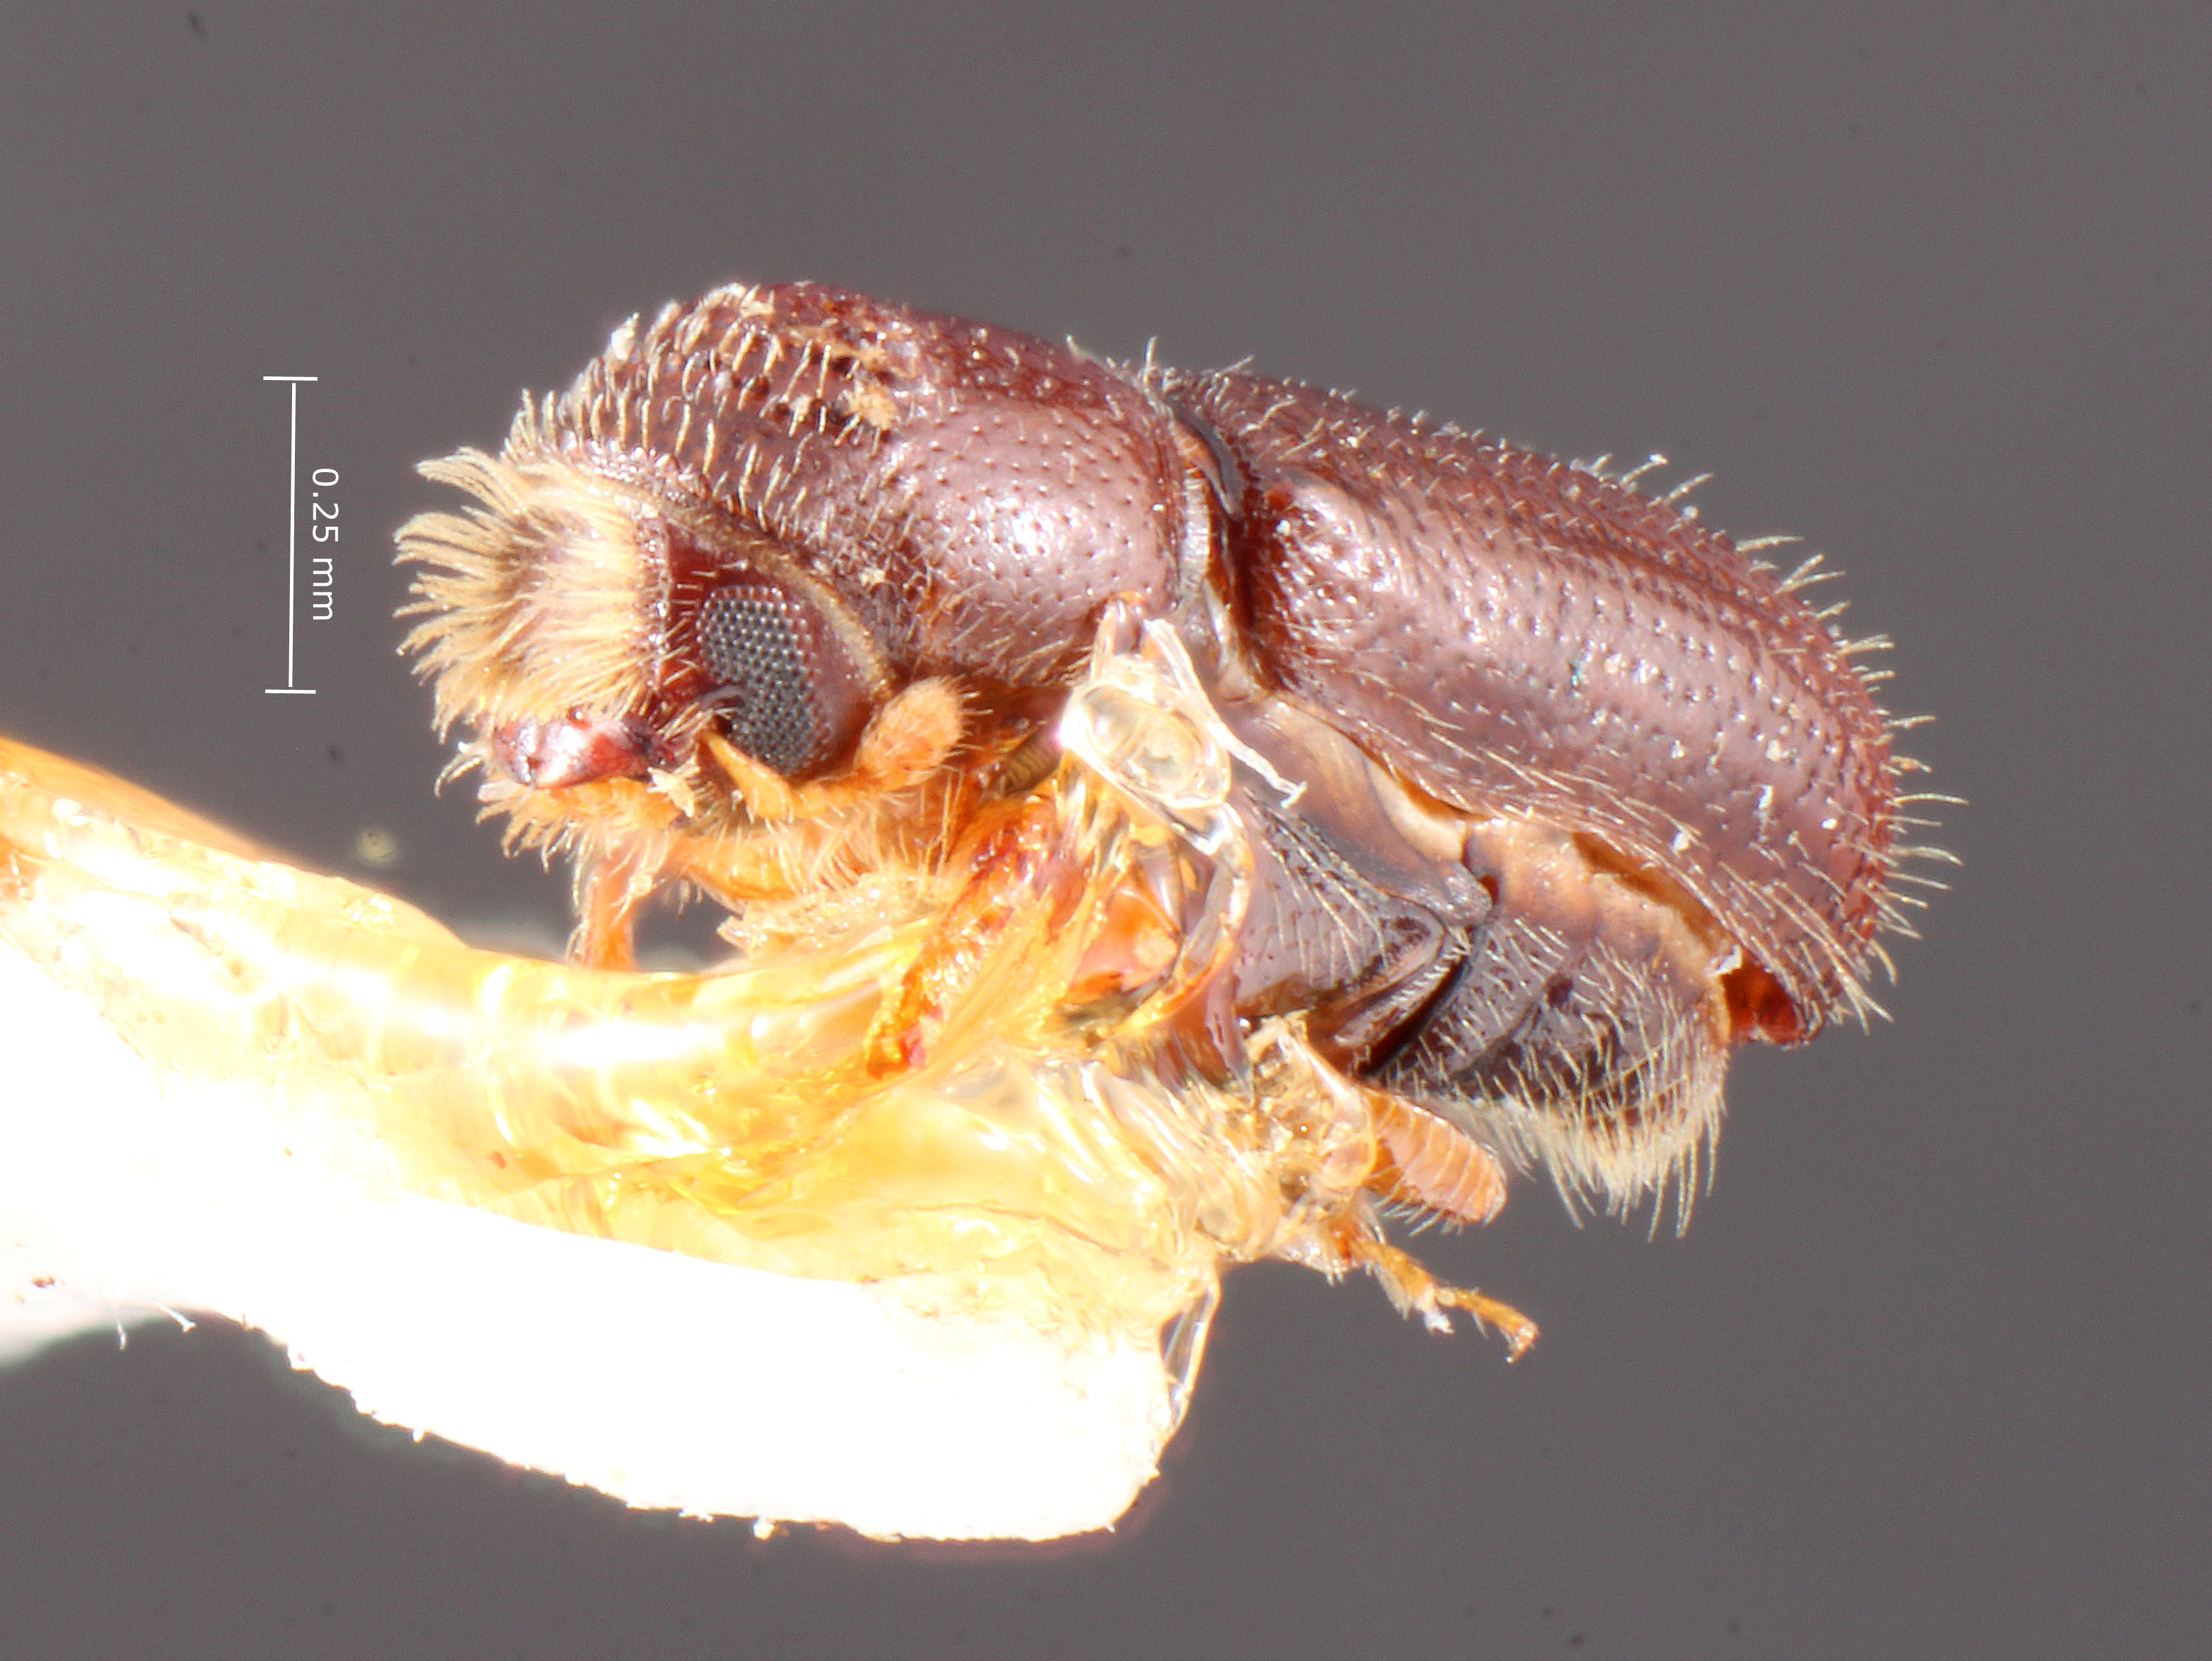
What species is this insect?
Pityophthorus scriptor
